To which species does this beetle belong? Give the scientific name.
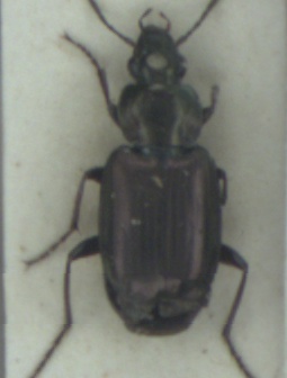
Agonum muelleri
